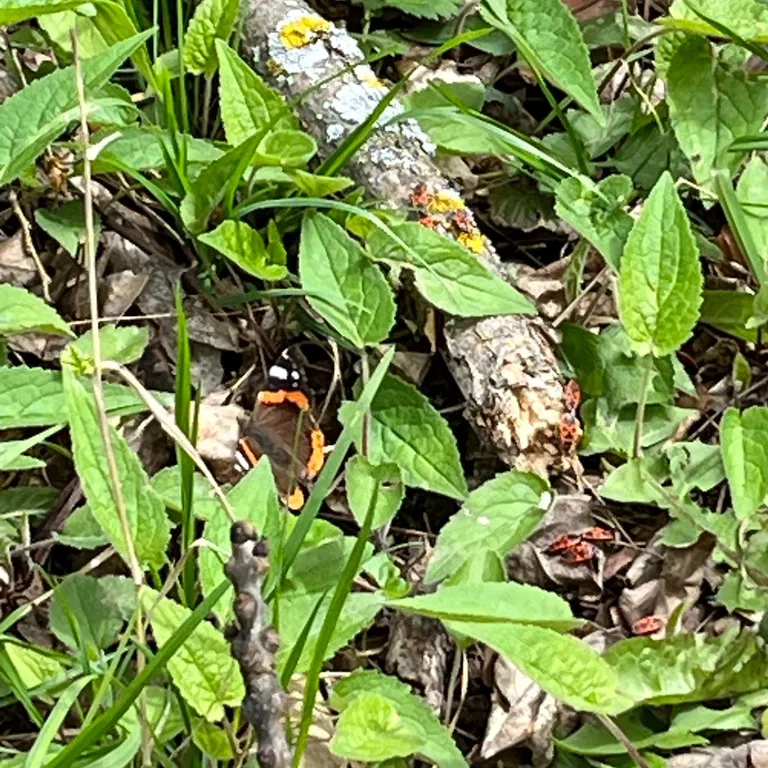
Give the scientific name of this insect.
Vanessa atalanta
